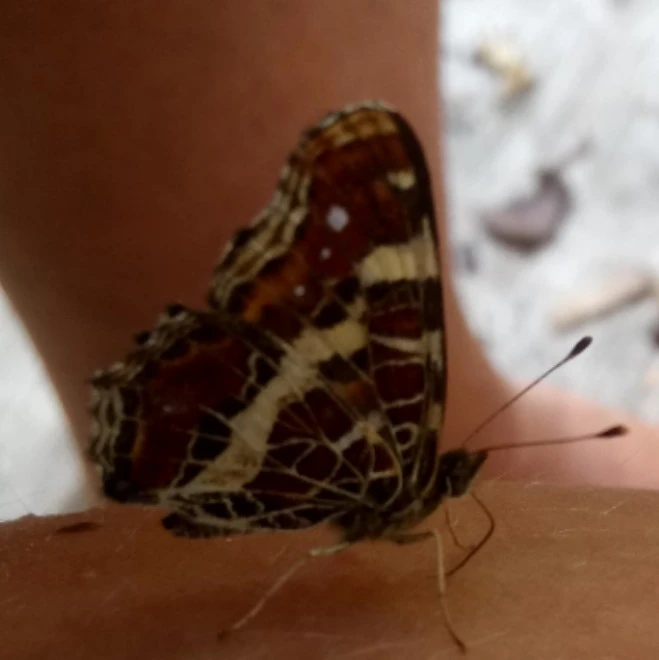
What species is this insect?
Araschnia levana
